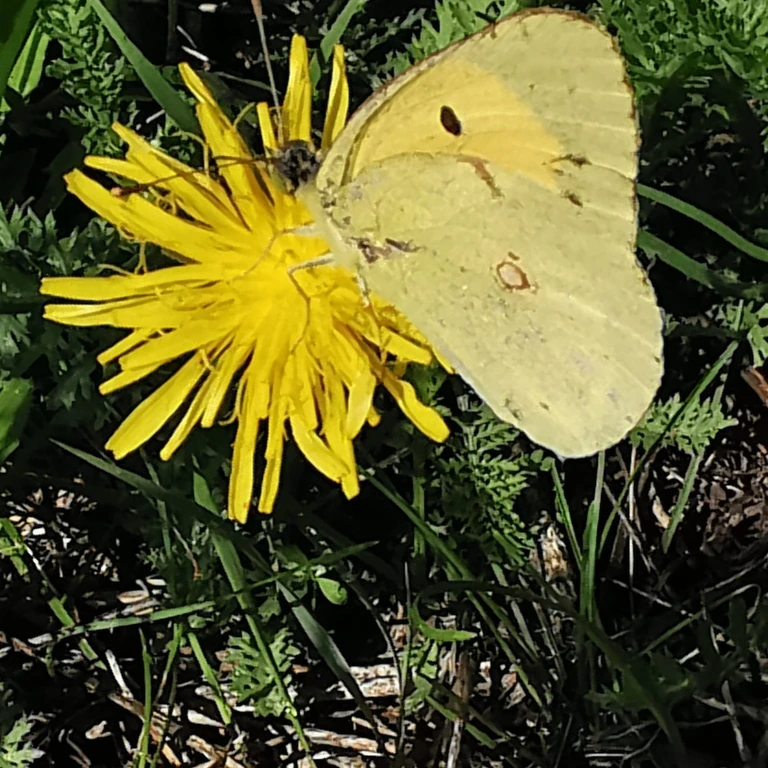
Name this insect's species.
Colias croceus
